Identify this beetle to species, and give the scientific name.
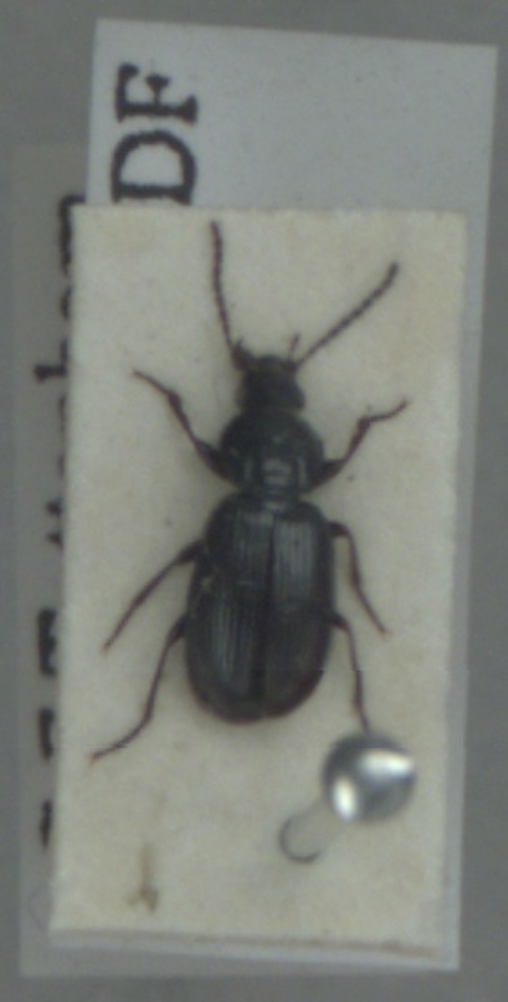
Pterostichus diligens
